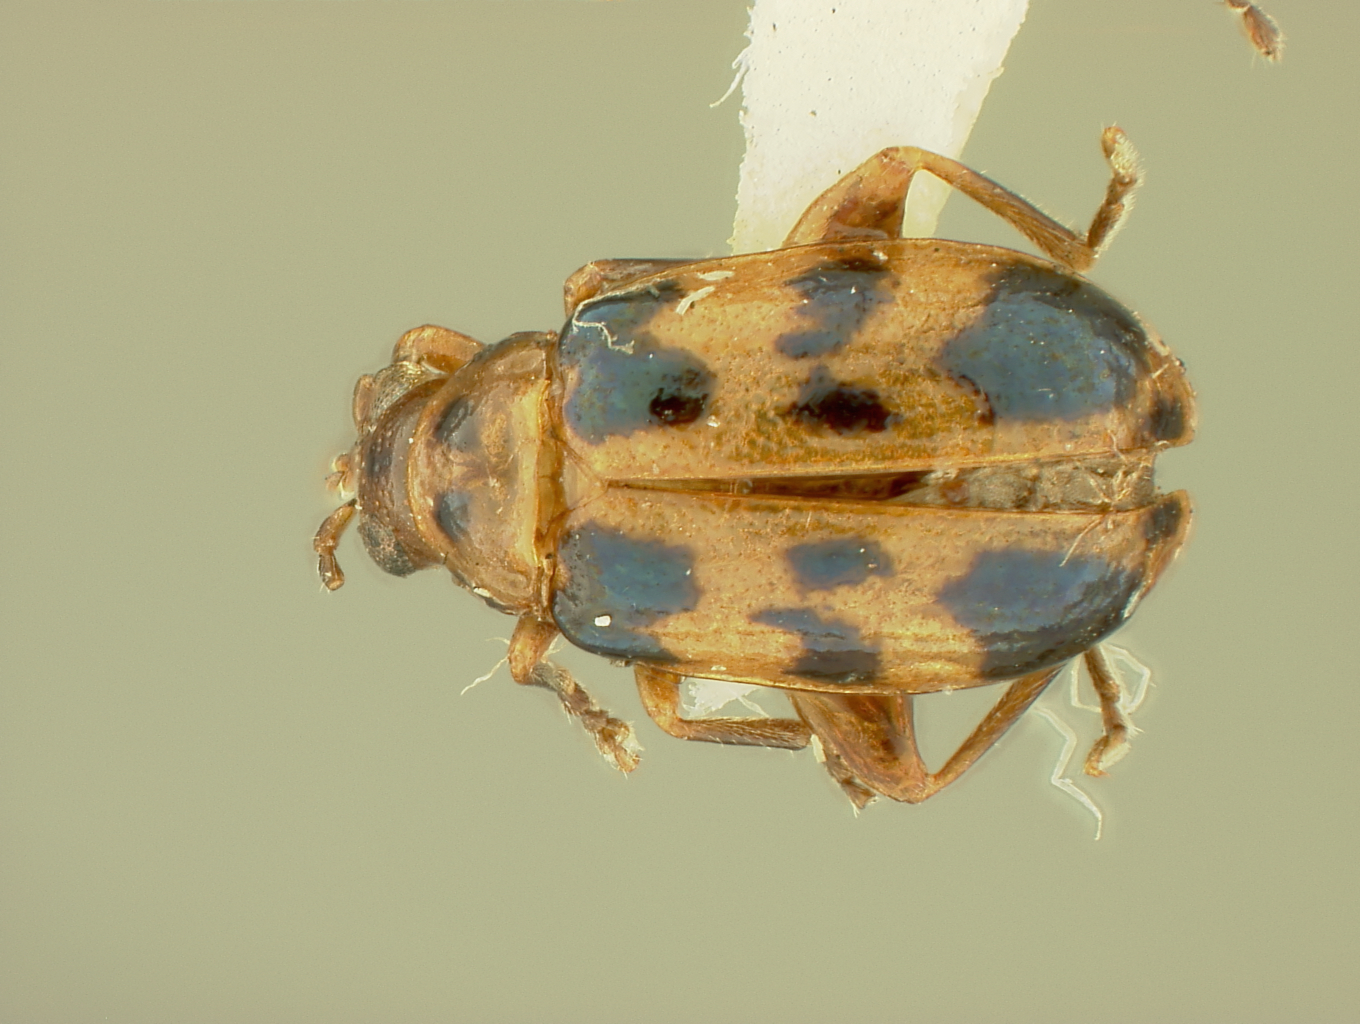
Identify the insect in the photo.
Hemilactica pulchella
